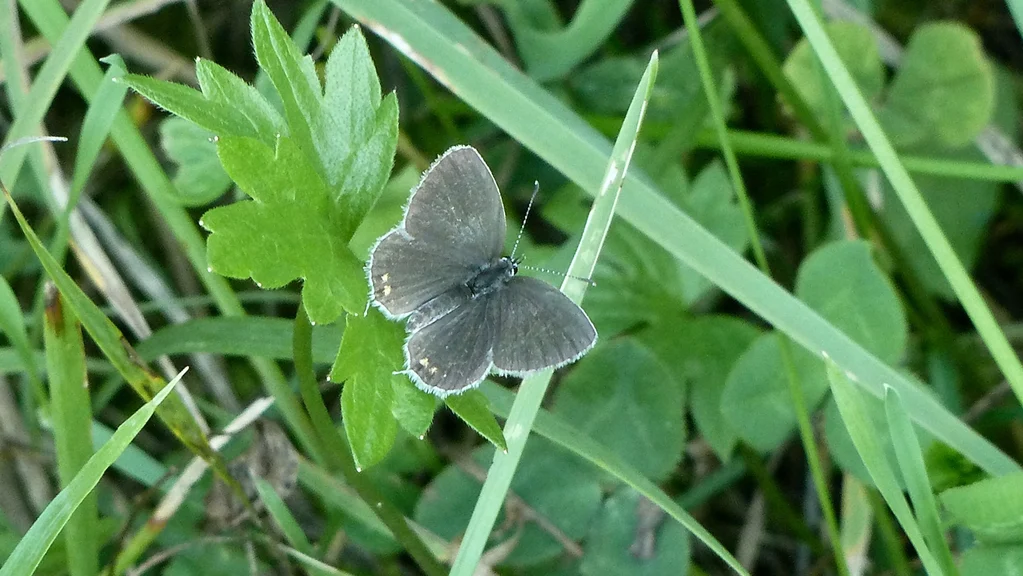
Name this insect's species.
Cupido argiades (also Elkalyce argiades)
